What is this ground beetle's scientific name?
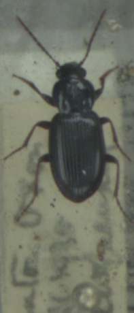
Pterostichus strenuus
